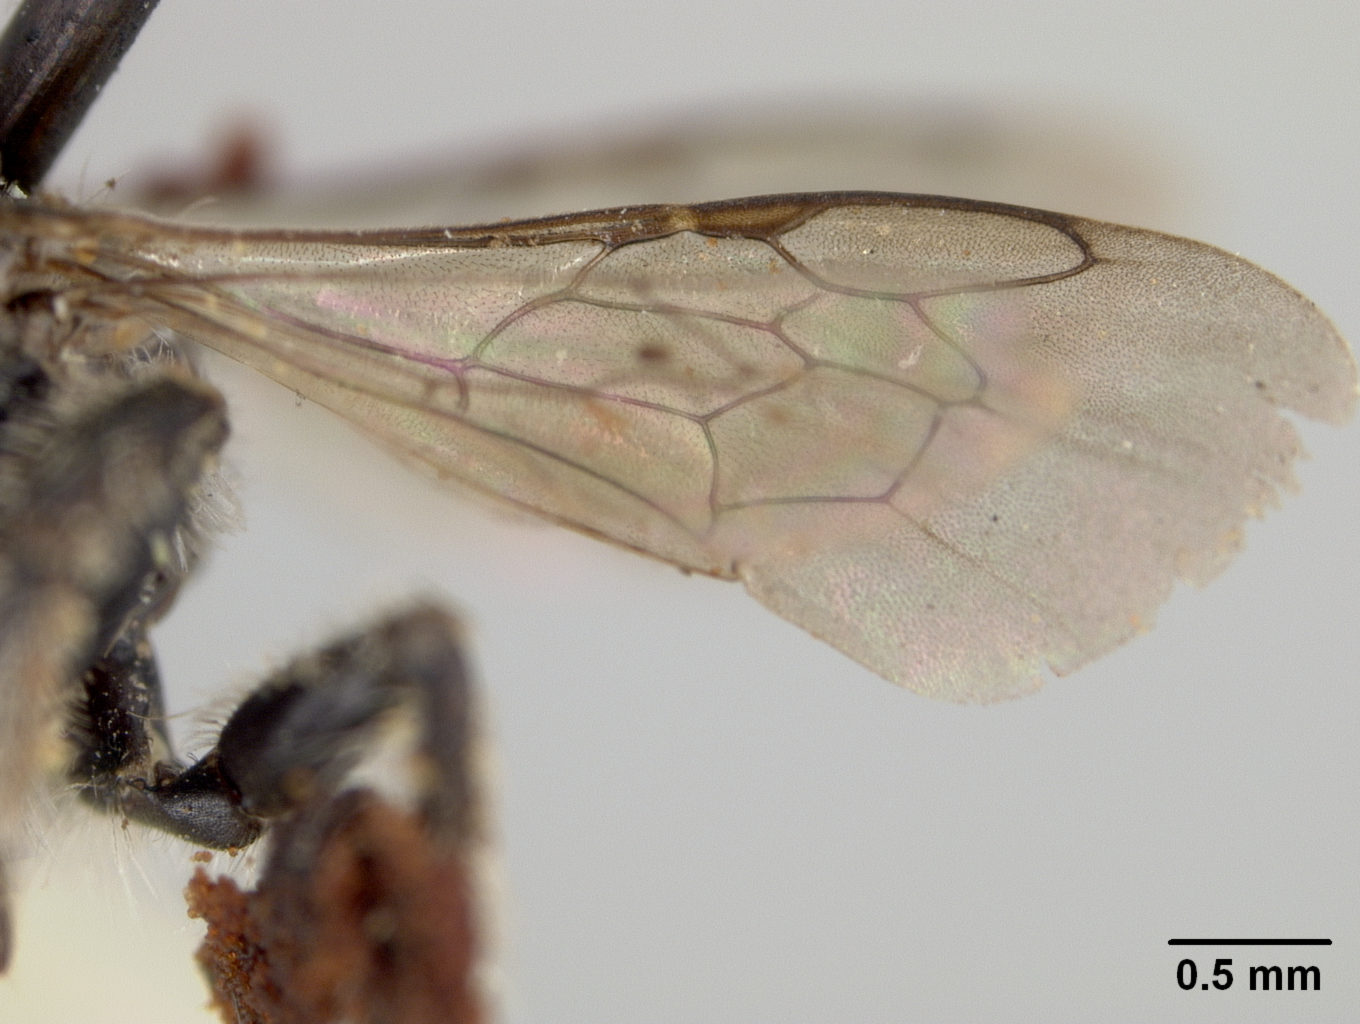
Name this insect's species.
Calliopsis hondurasicus
